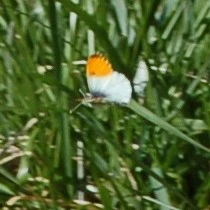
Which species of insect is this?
Anthocharis cardamines
